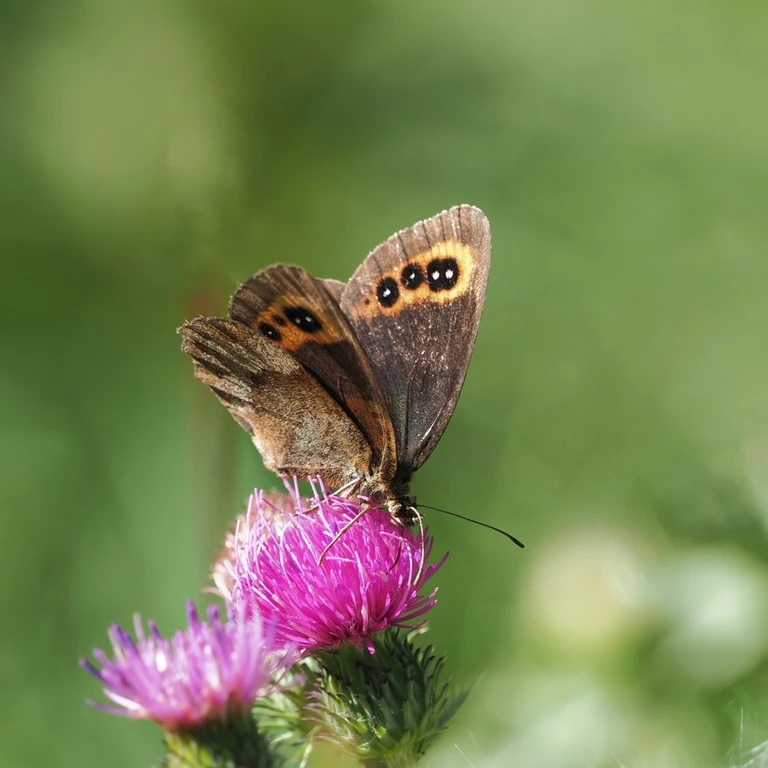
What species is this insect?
Erebia aethiops
